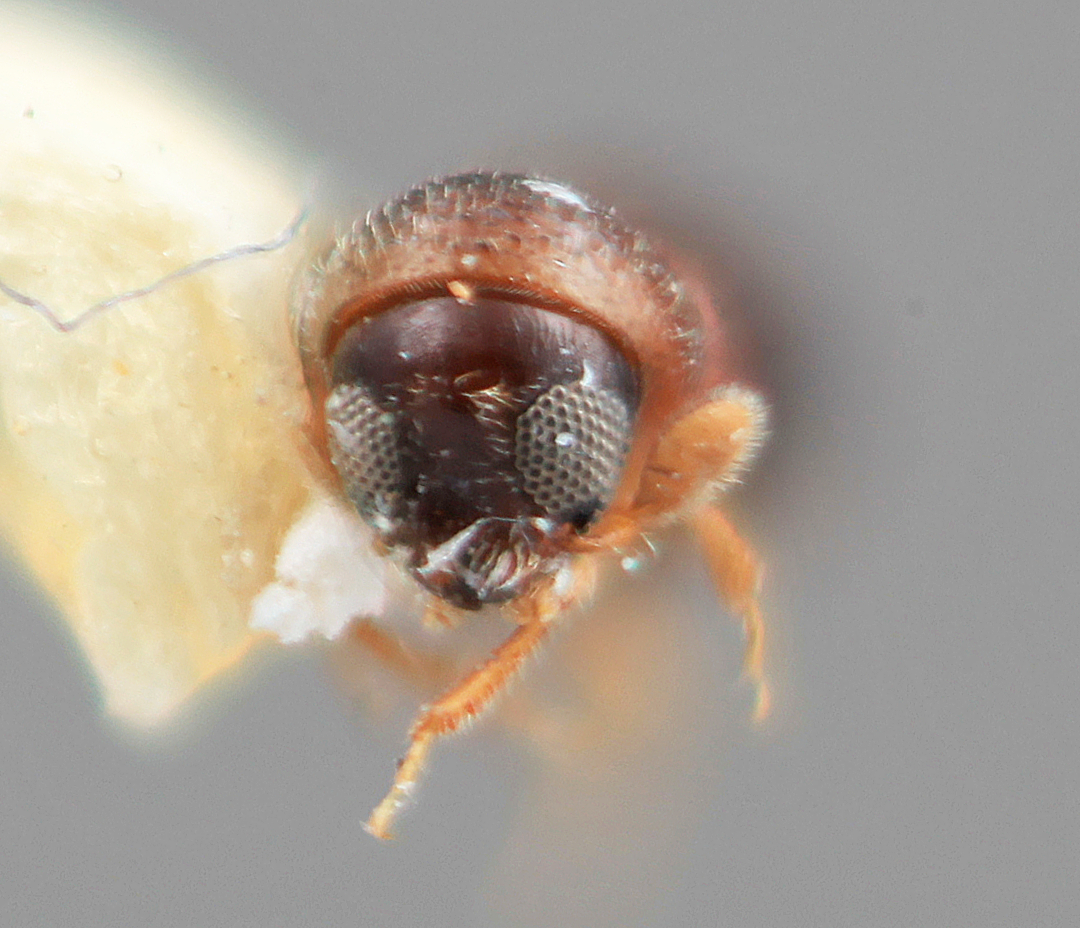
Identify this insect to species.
Corthylus oculatus
